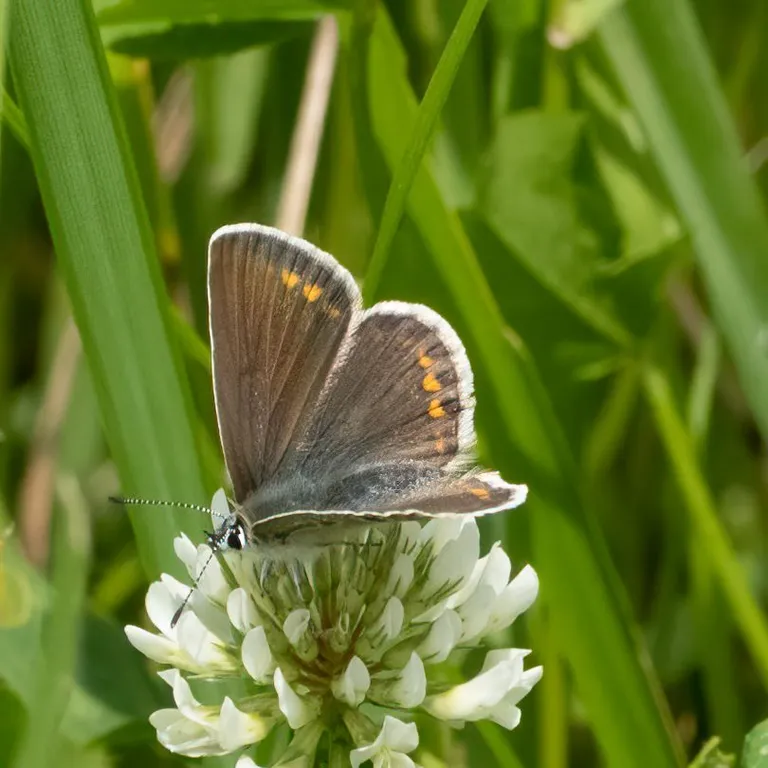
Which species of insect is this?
Polyommatus icarus
